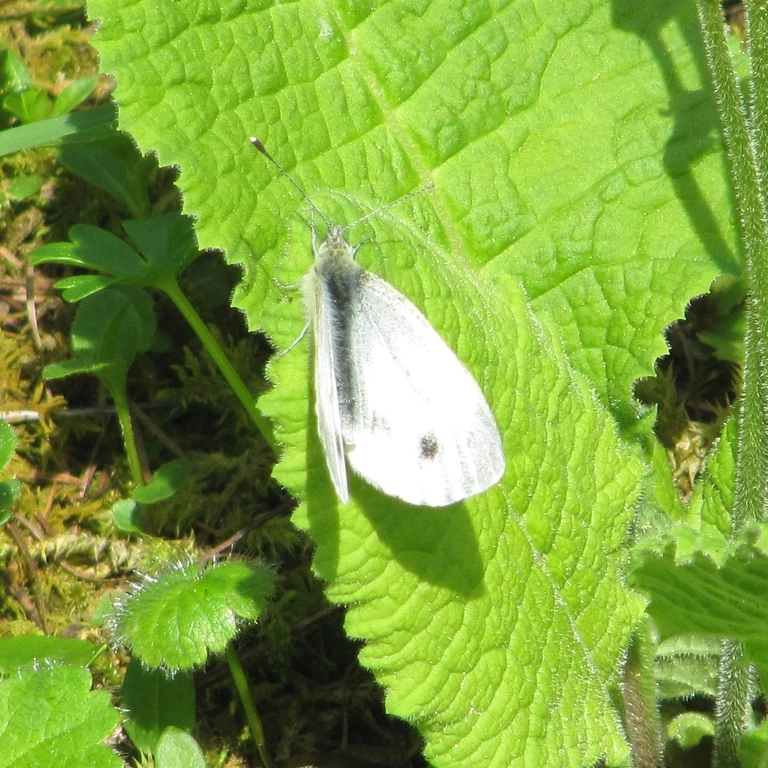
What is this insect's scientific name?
Anthocharis cardamines
